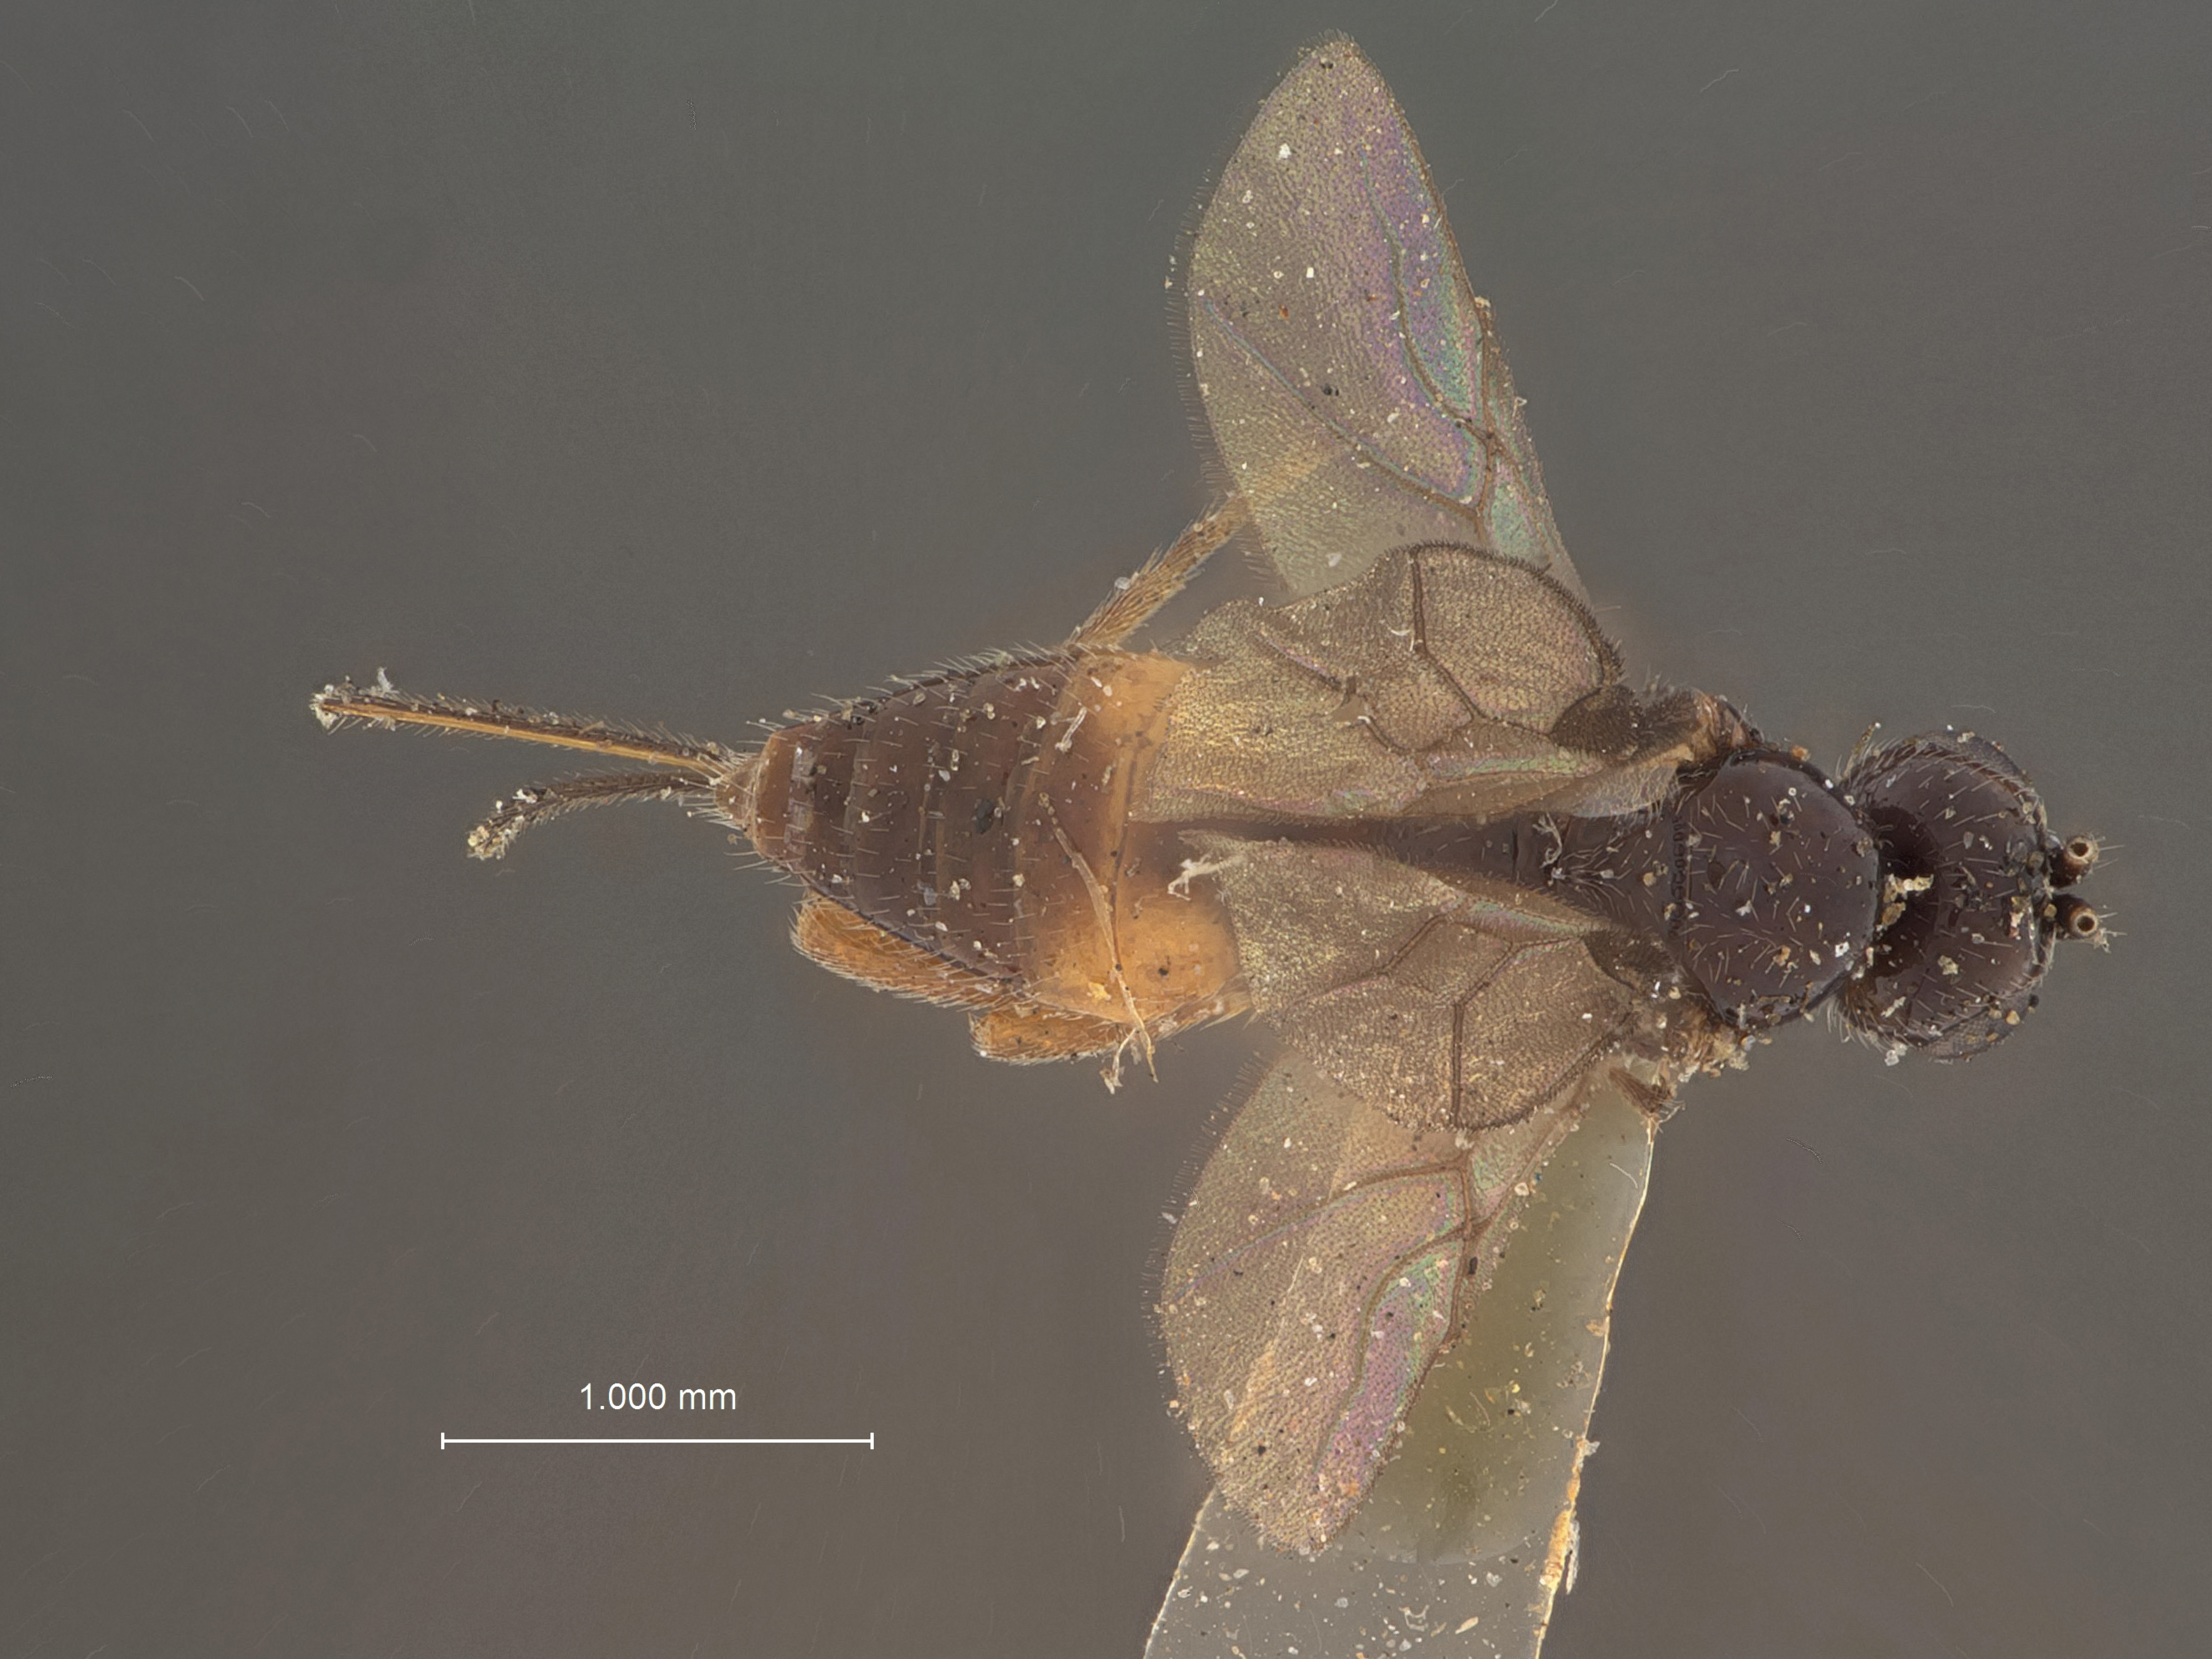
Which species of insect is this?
Microbracon pini
